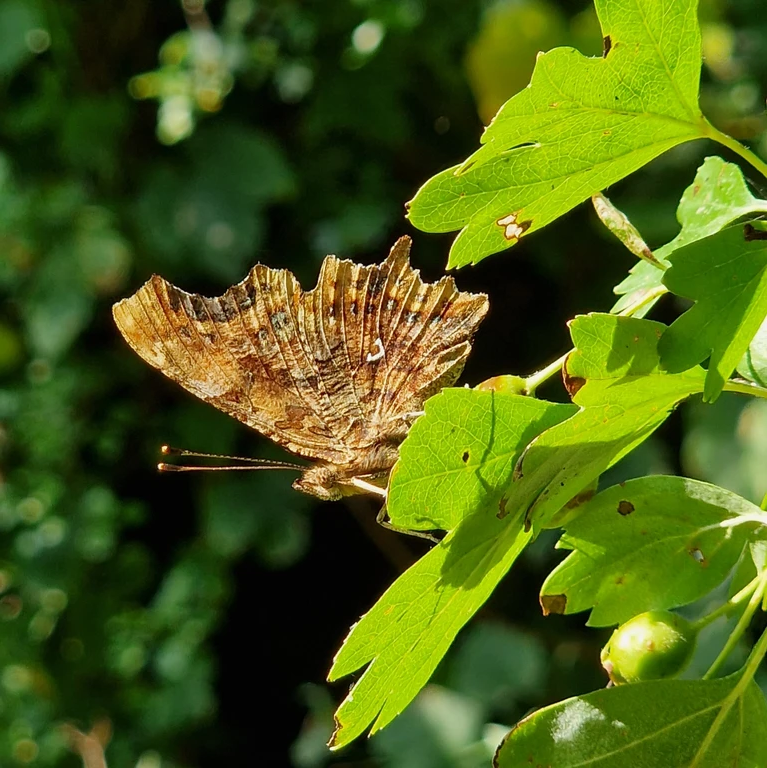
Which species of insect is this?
Polygonia c-album
